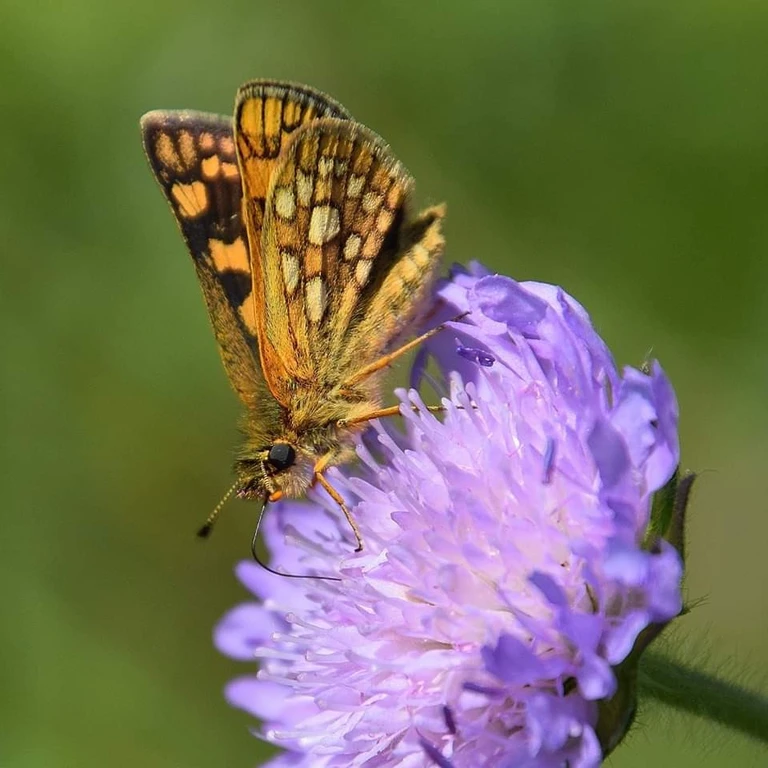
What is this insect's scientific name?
Carterocephalus palaemon
